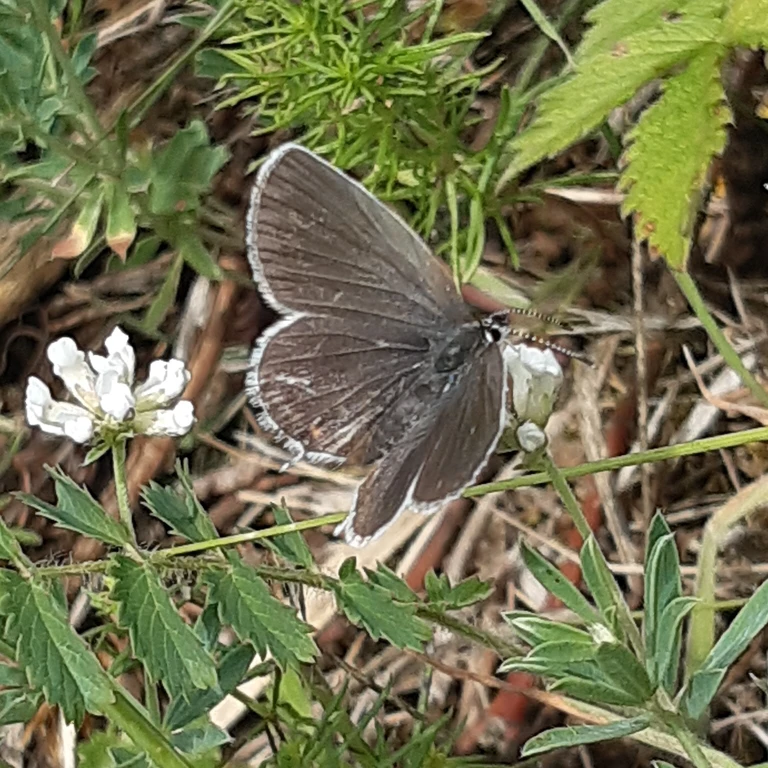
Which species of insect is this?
Cupido argiades (also Elkalyce argiades)
